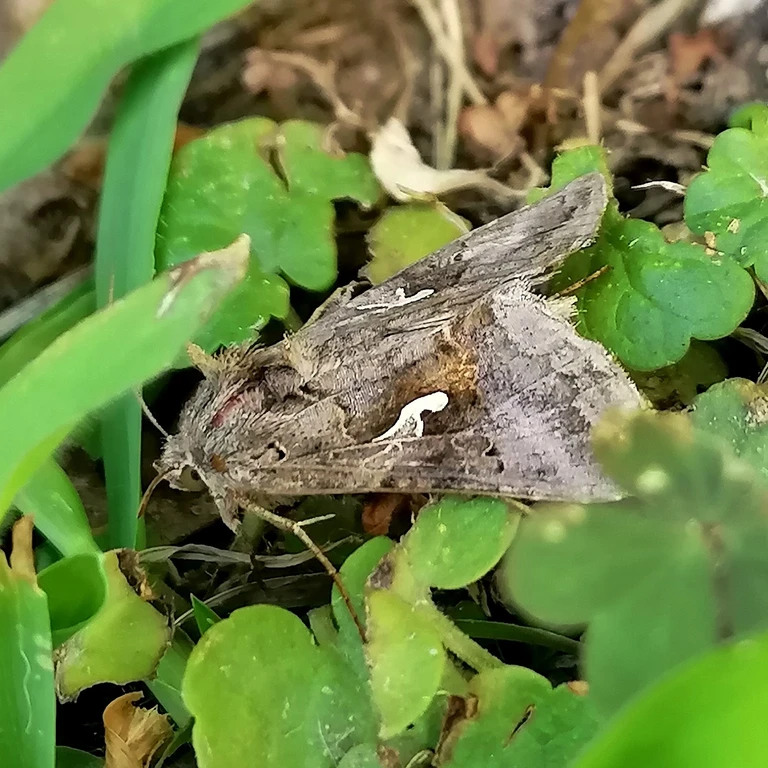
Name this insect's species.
Autographa gamma
